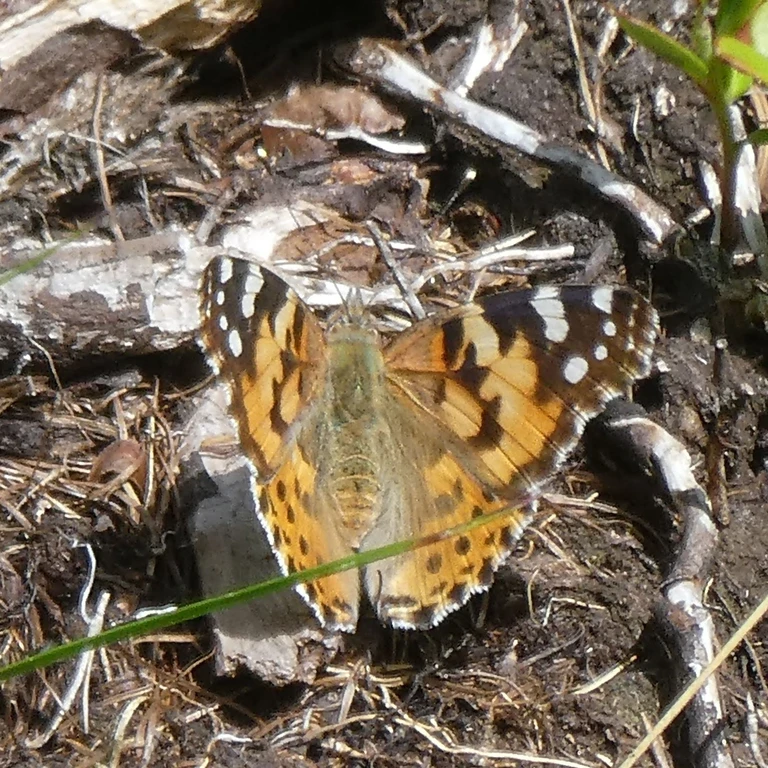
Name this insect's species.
Vanessa cardui
